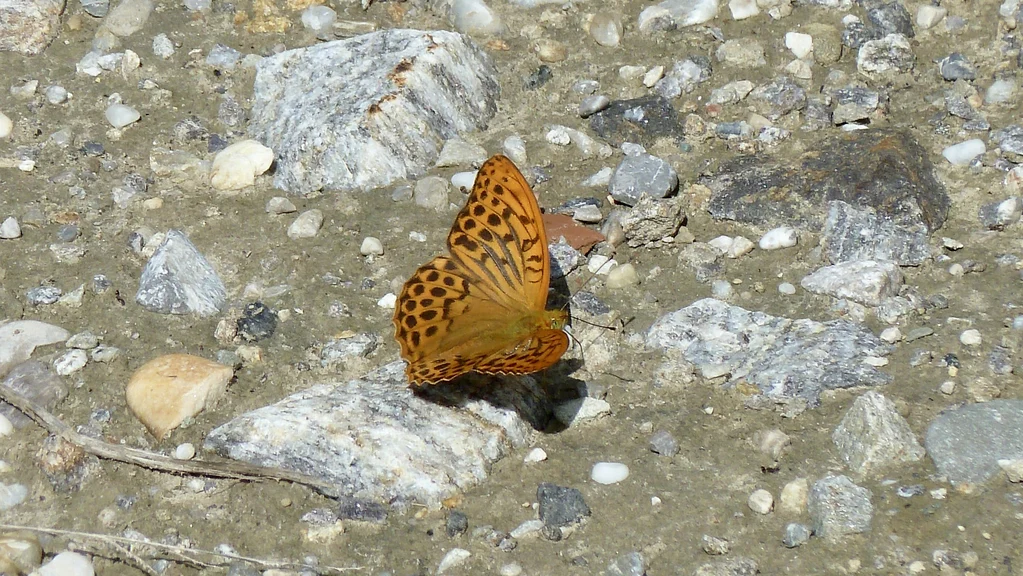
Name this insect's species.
Argynnis paphia
